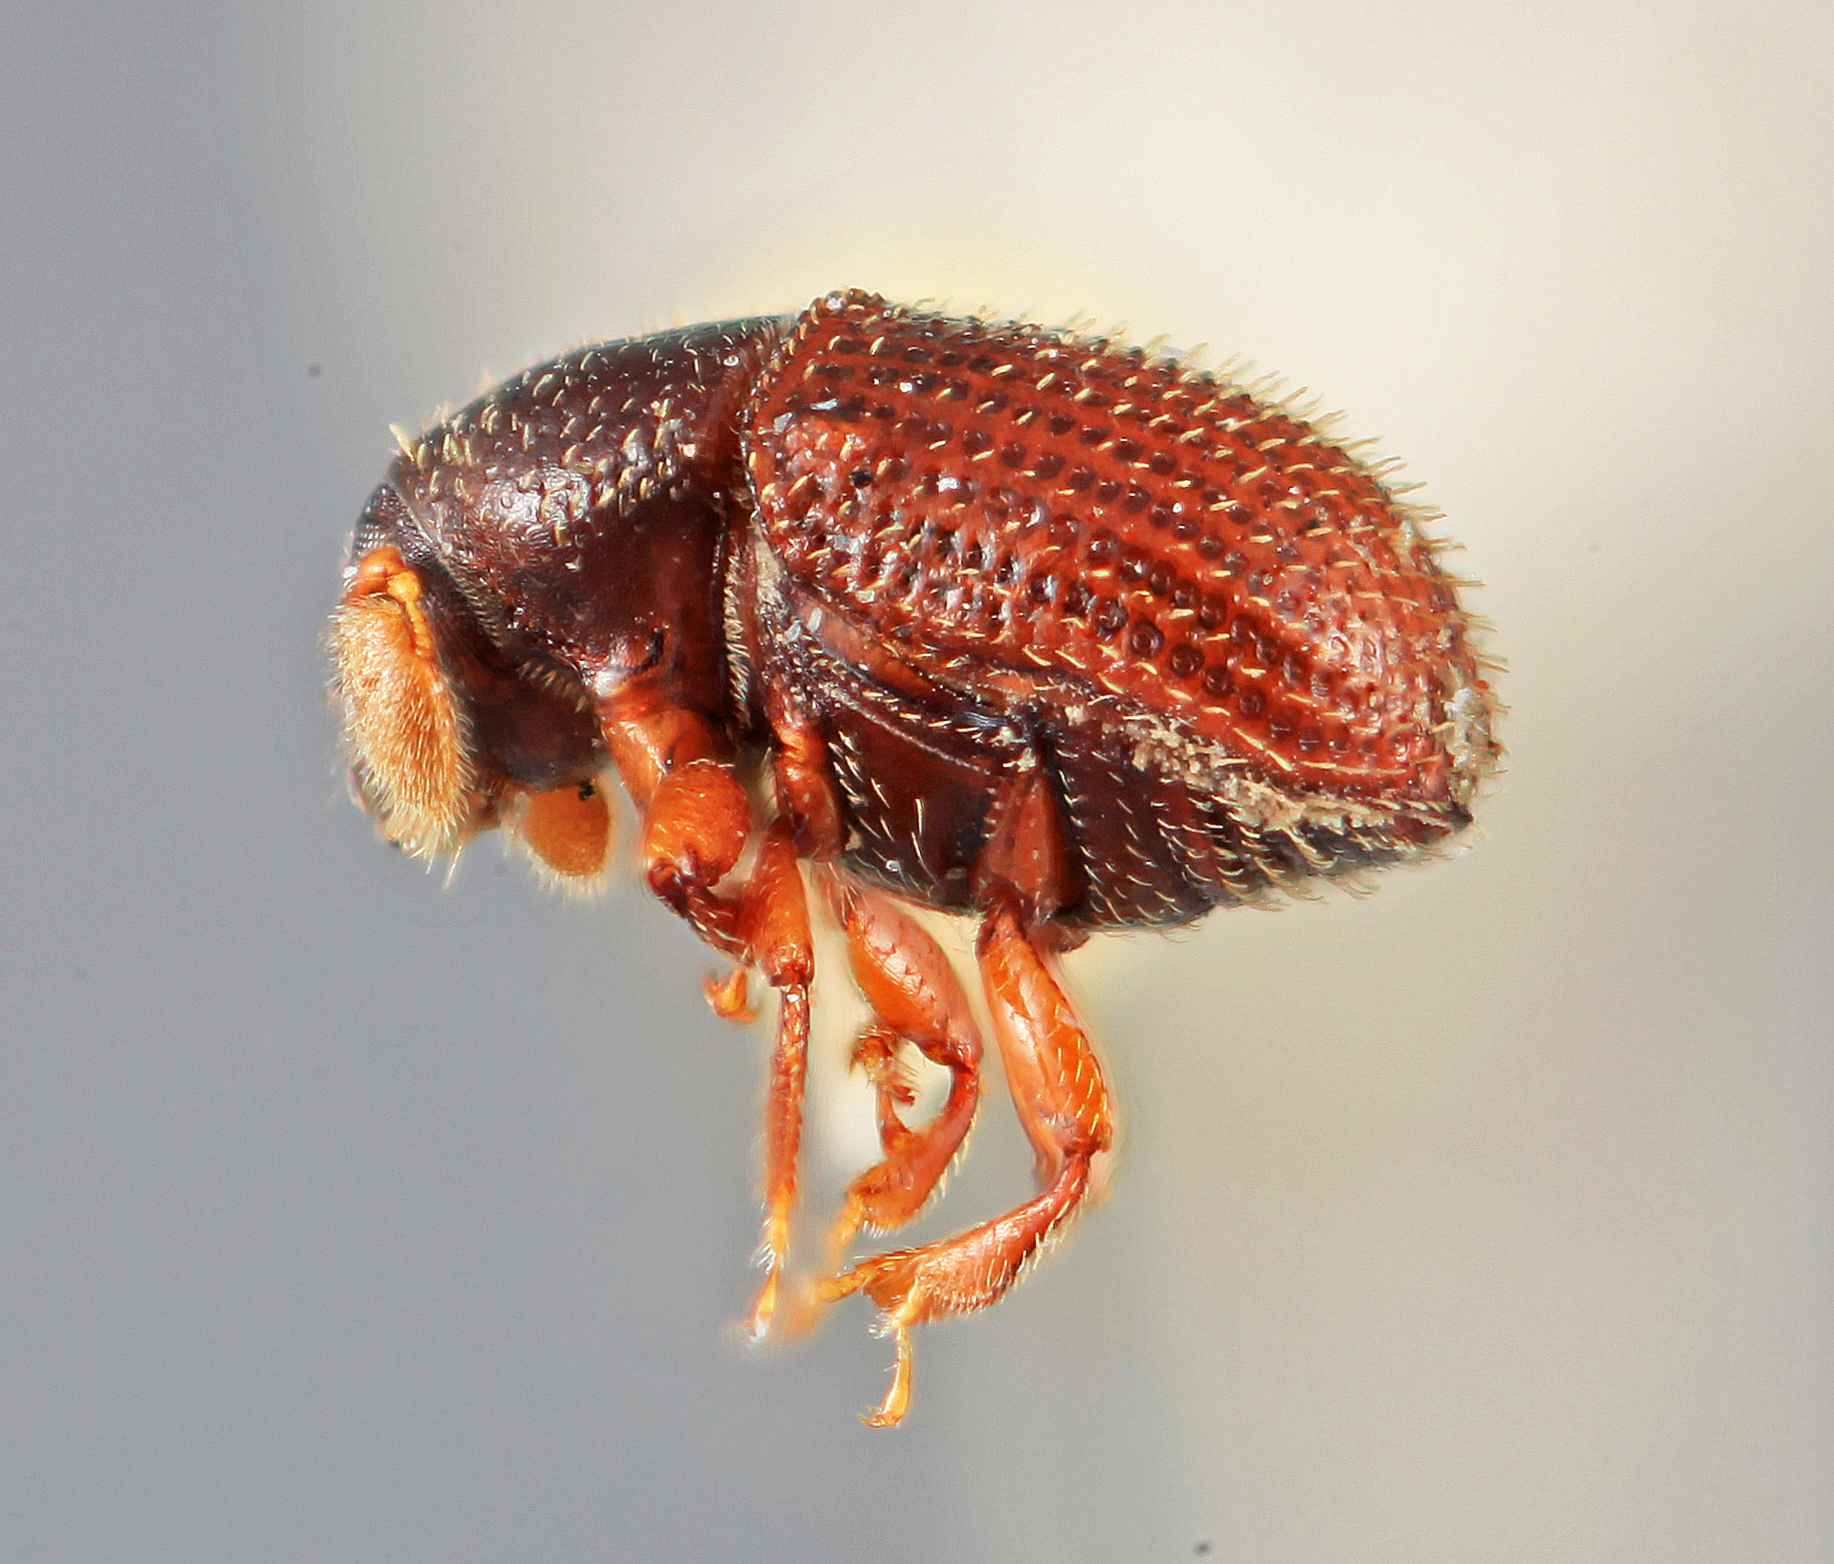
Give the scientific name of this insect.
Chramesus parcus
